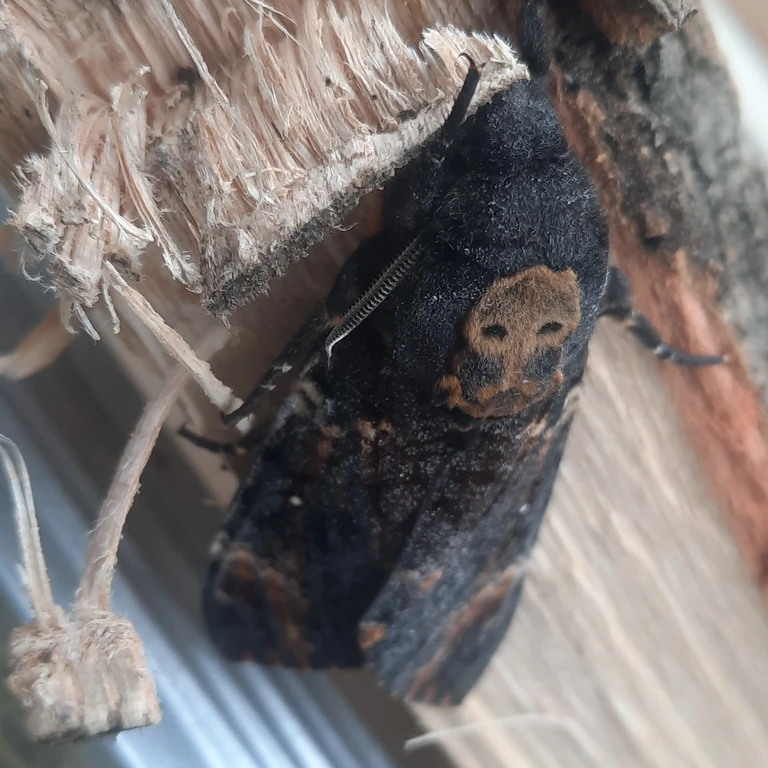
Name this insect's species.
Acherontia atropos
